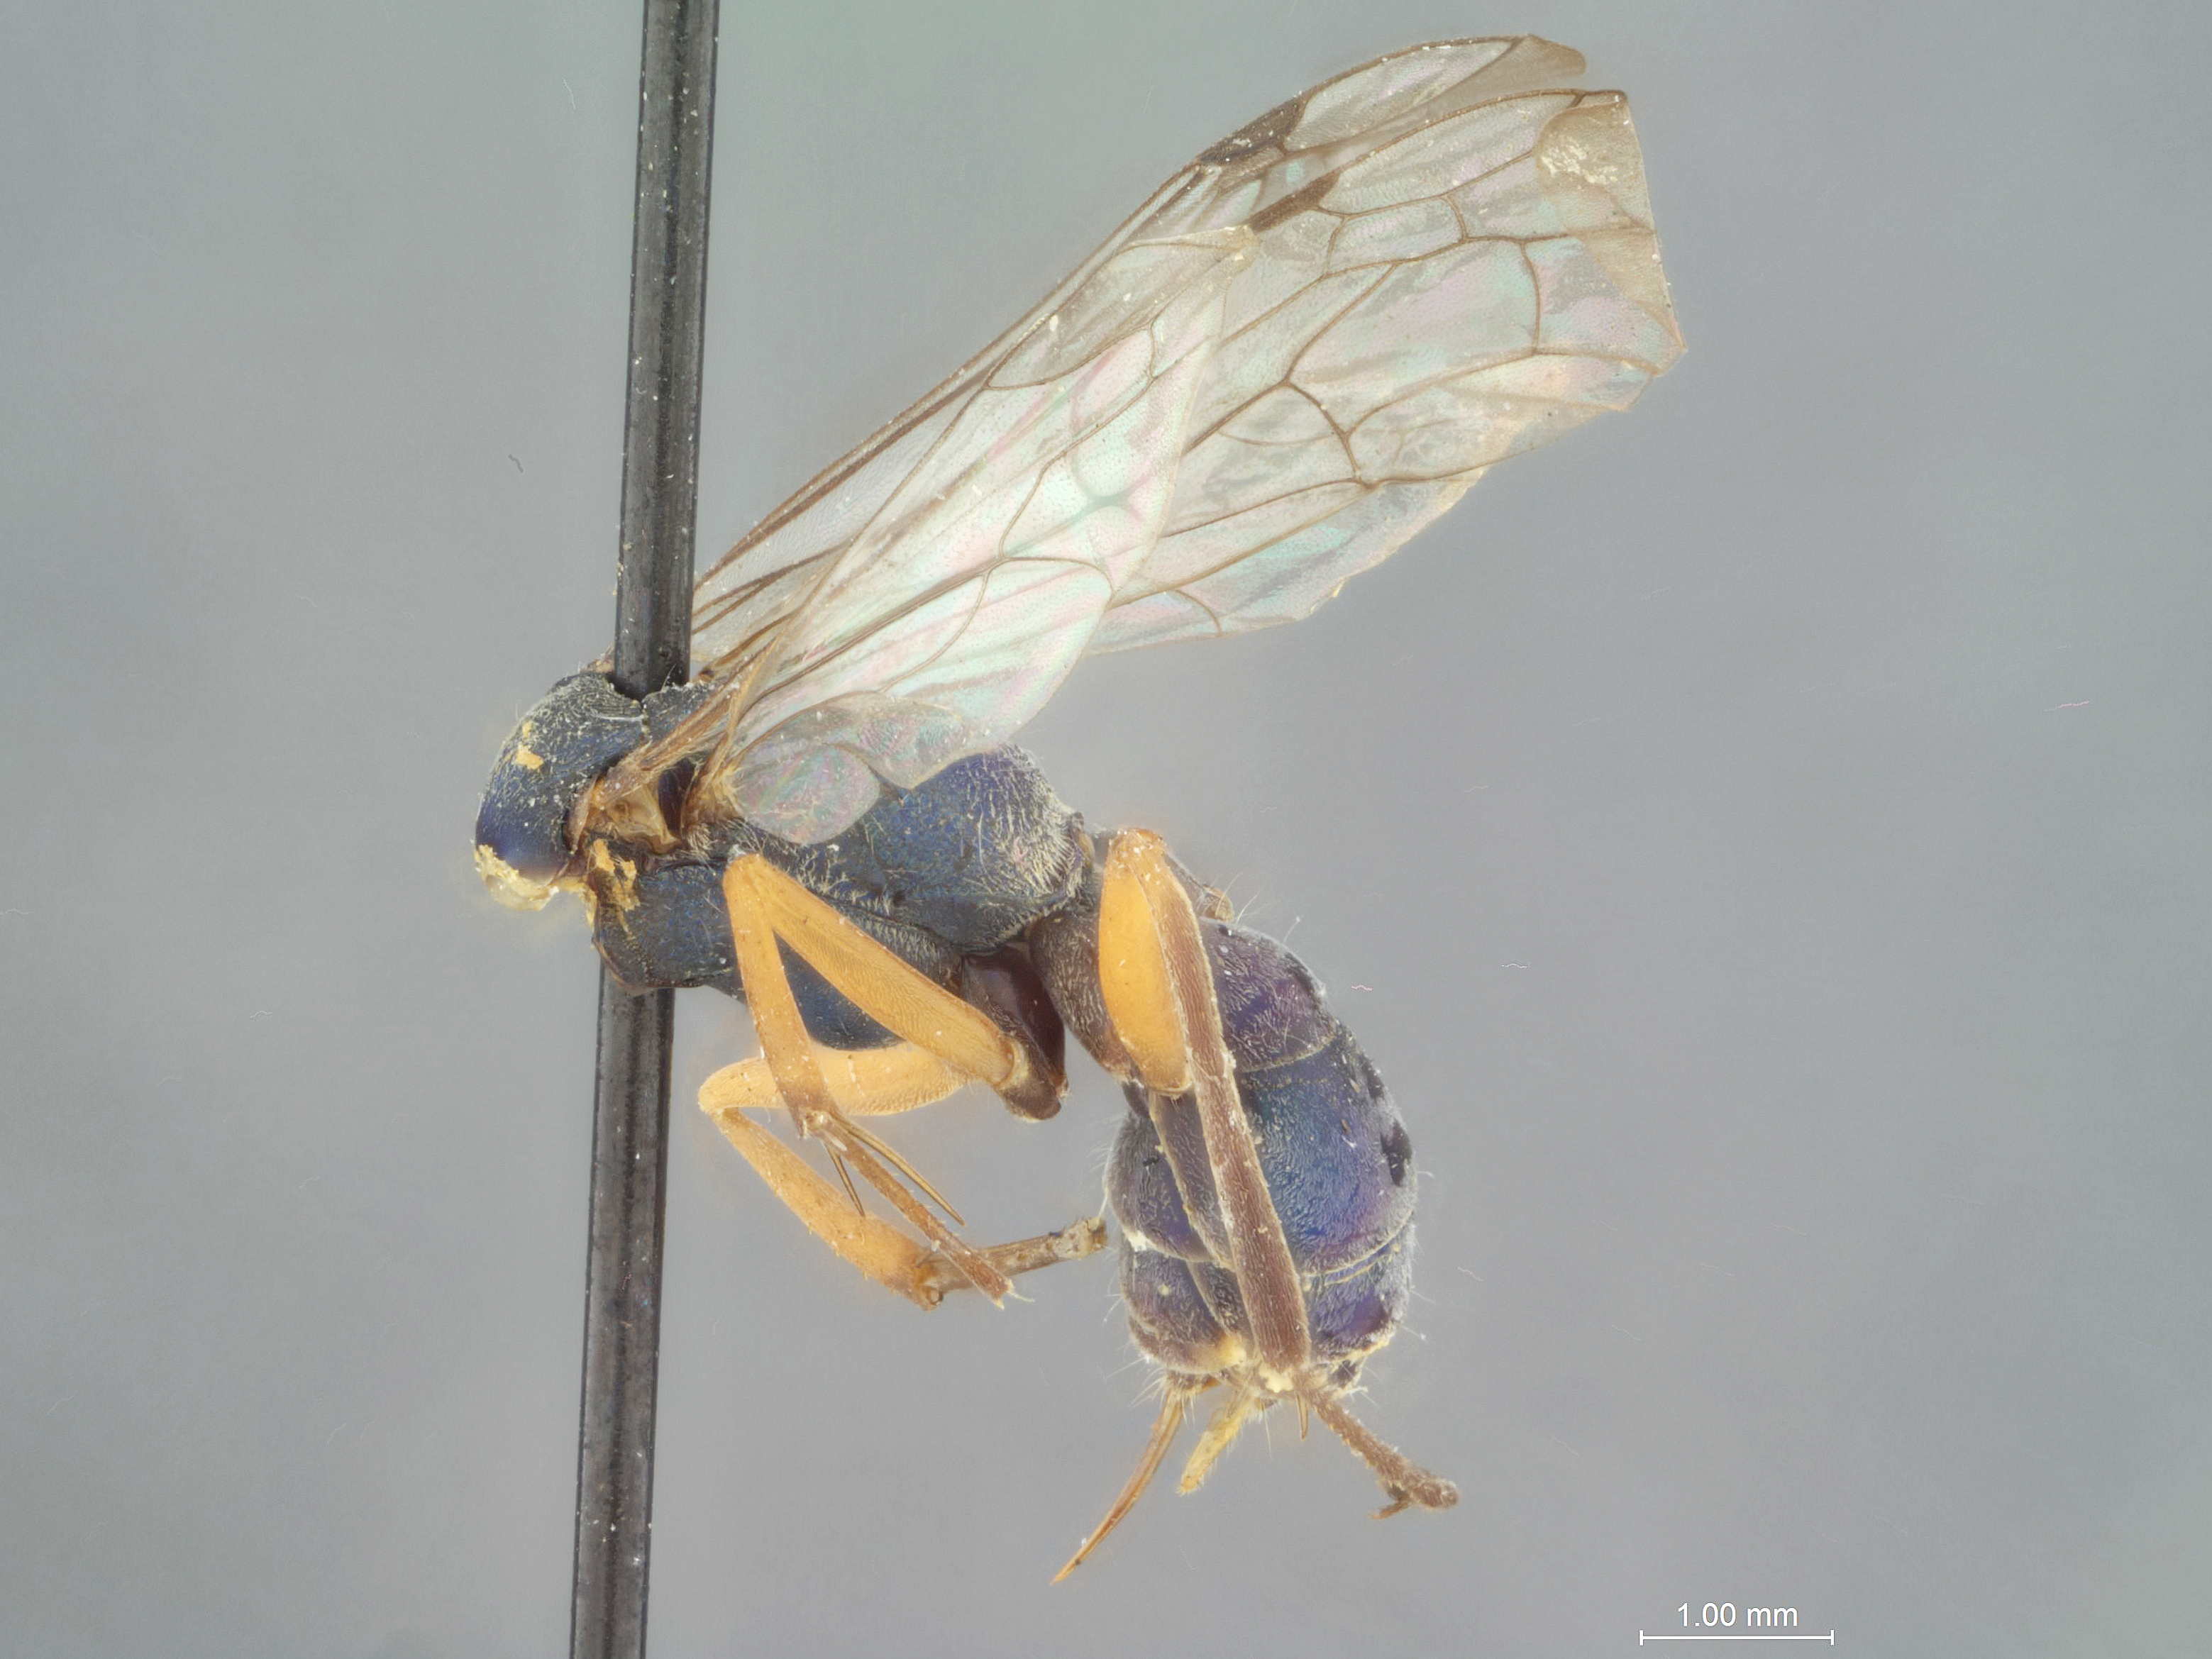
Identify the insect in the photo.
Auplopus roseus
